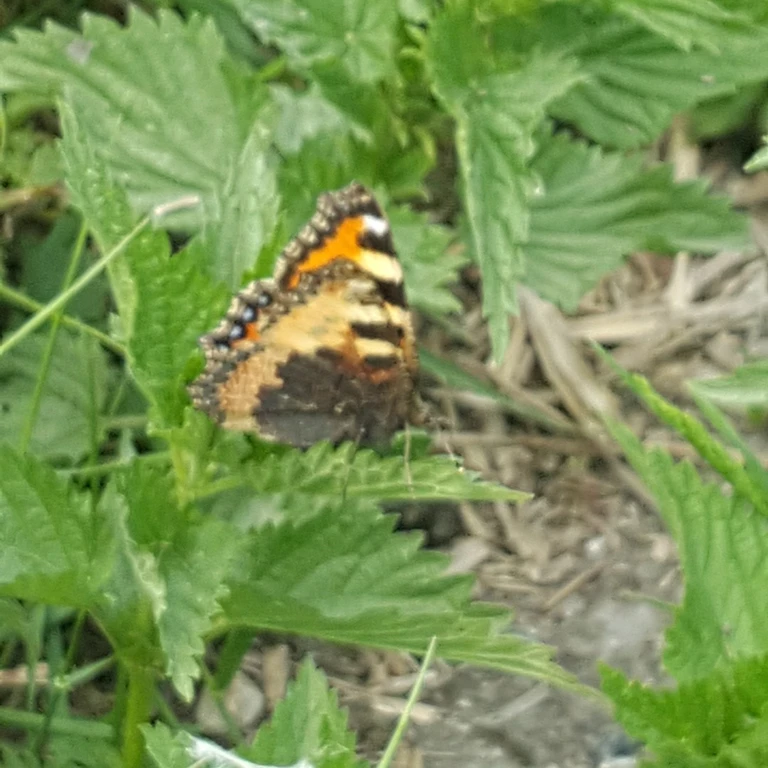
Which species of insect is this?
Aglais urticae
